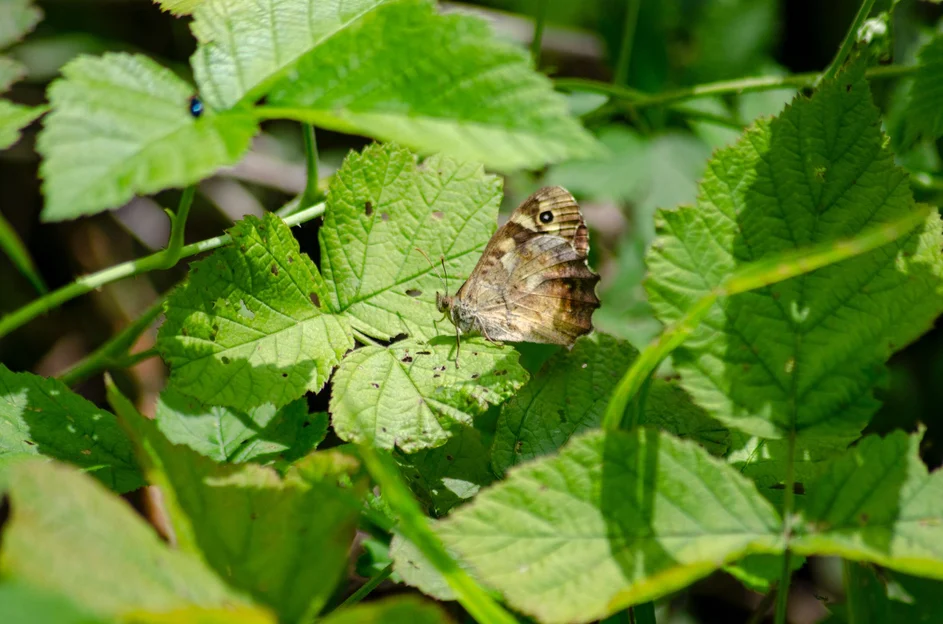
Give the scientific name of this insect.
Pararge aegeria
